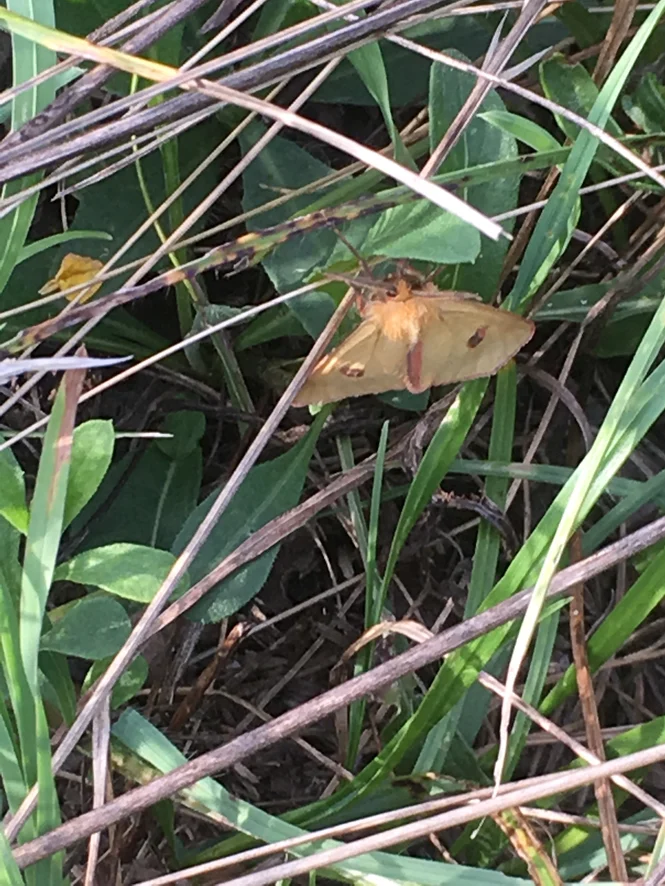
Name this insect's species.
Diacrisia sannio
